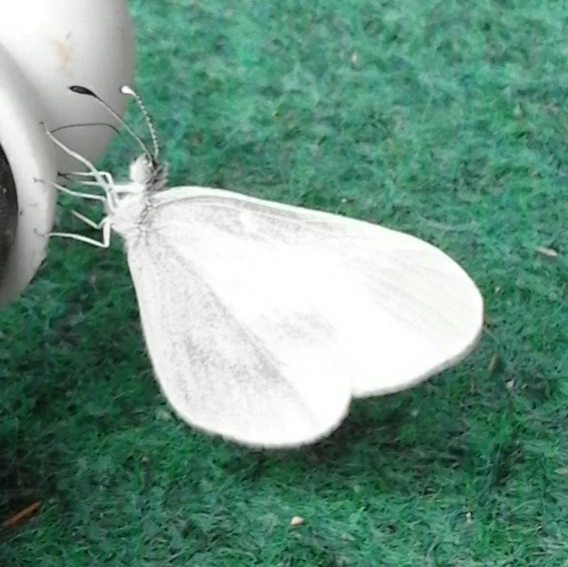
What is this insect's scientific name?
Leptidea sinapis/juvernica
